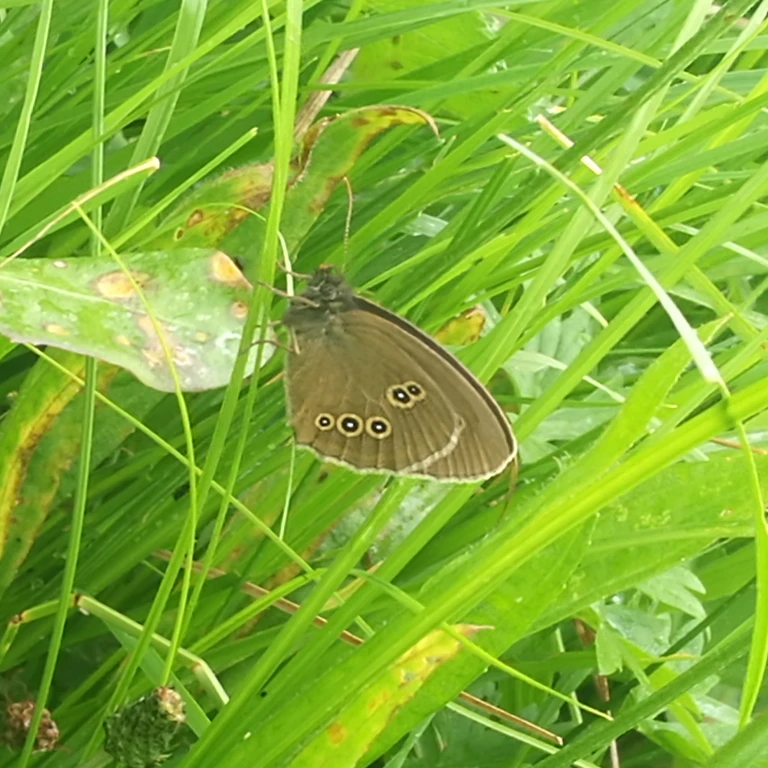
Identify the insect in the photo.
Aphantopus hyperantus
